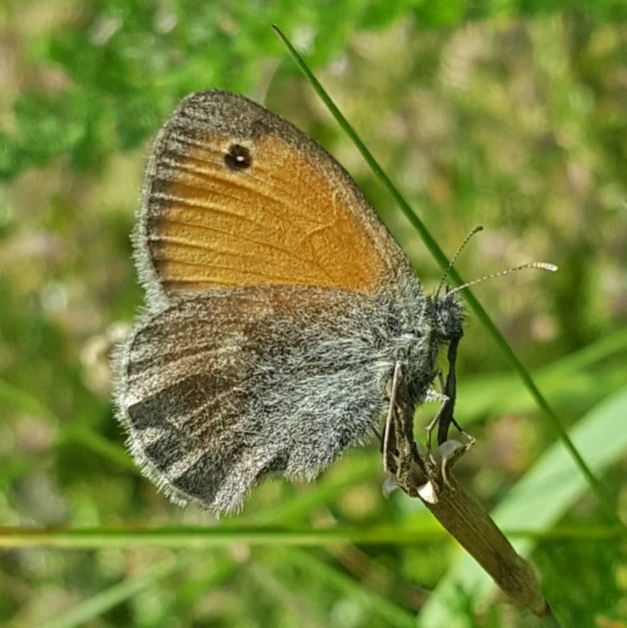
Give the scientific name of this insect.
Coenonympha pamphilus
